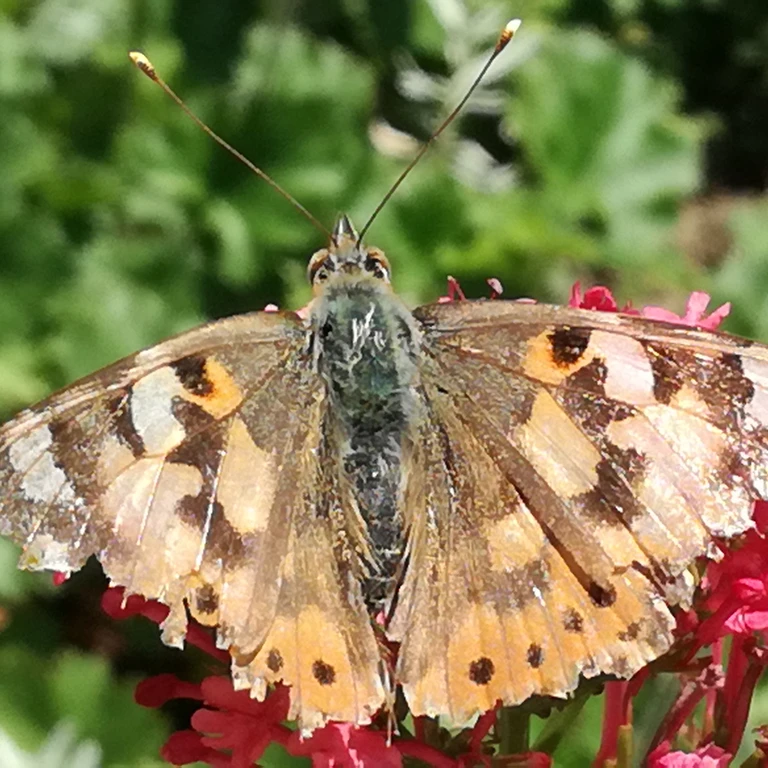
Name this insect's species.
Vanessa cardui
